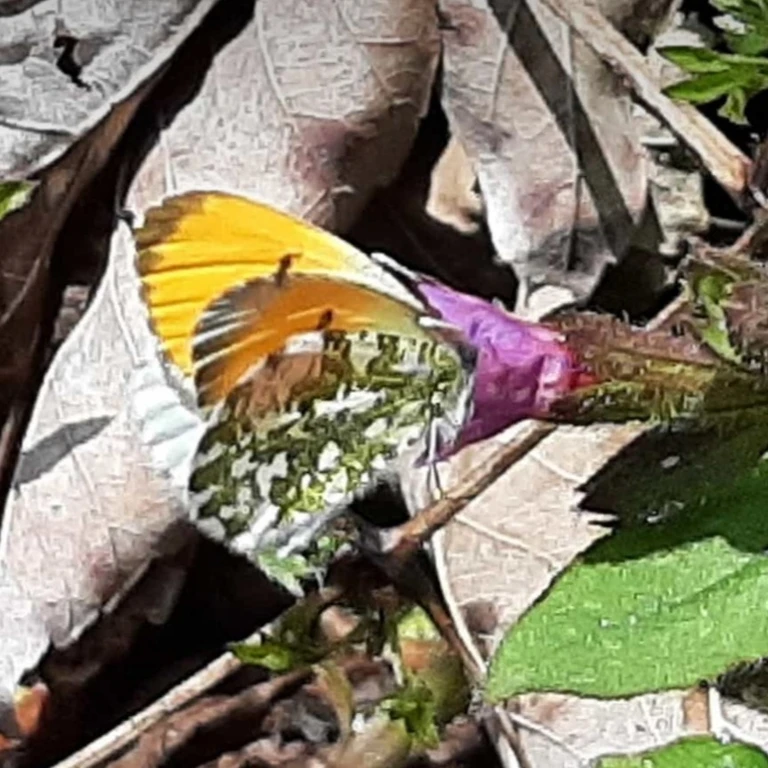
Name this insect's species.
Anthocharis cardamines
